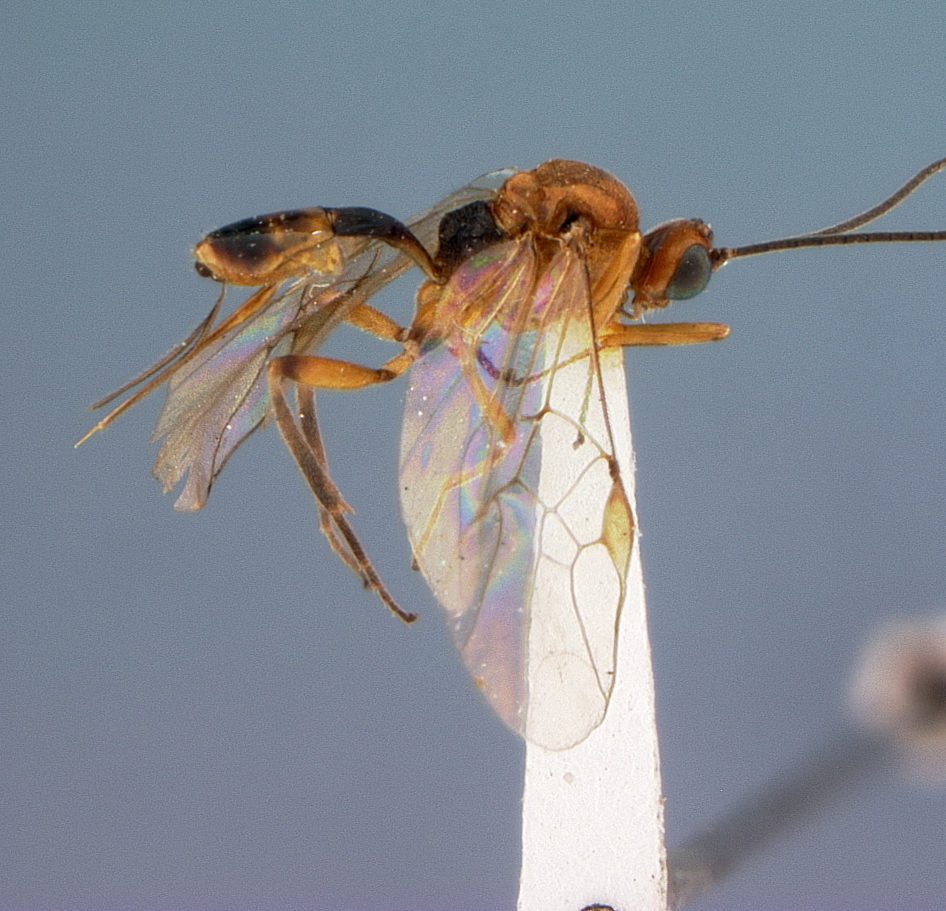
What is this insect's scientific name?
Meteorus acronyctae
